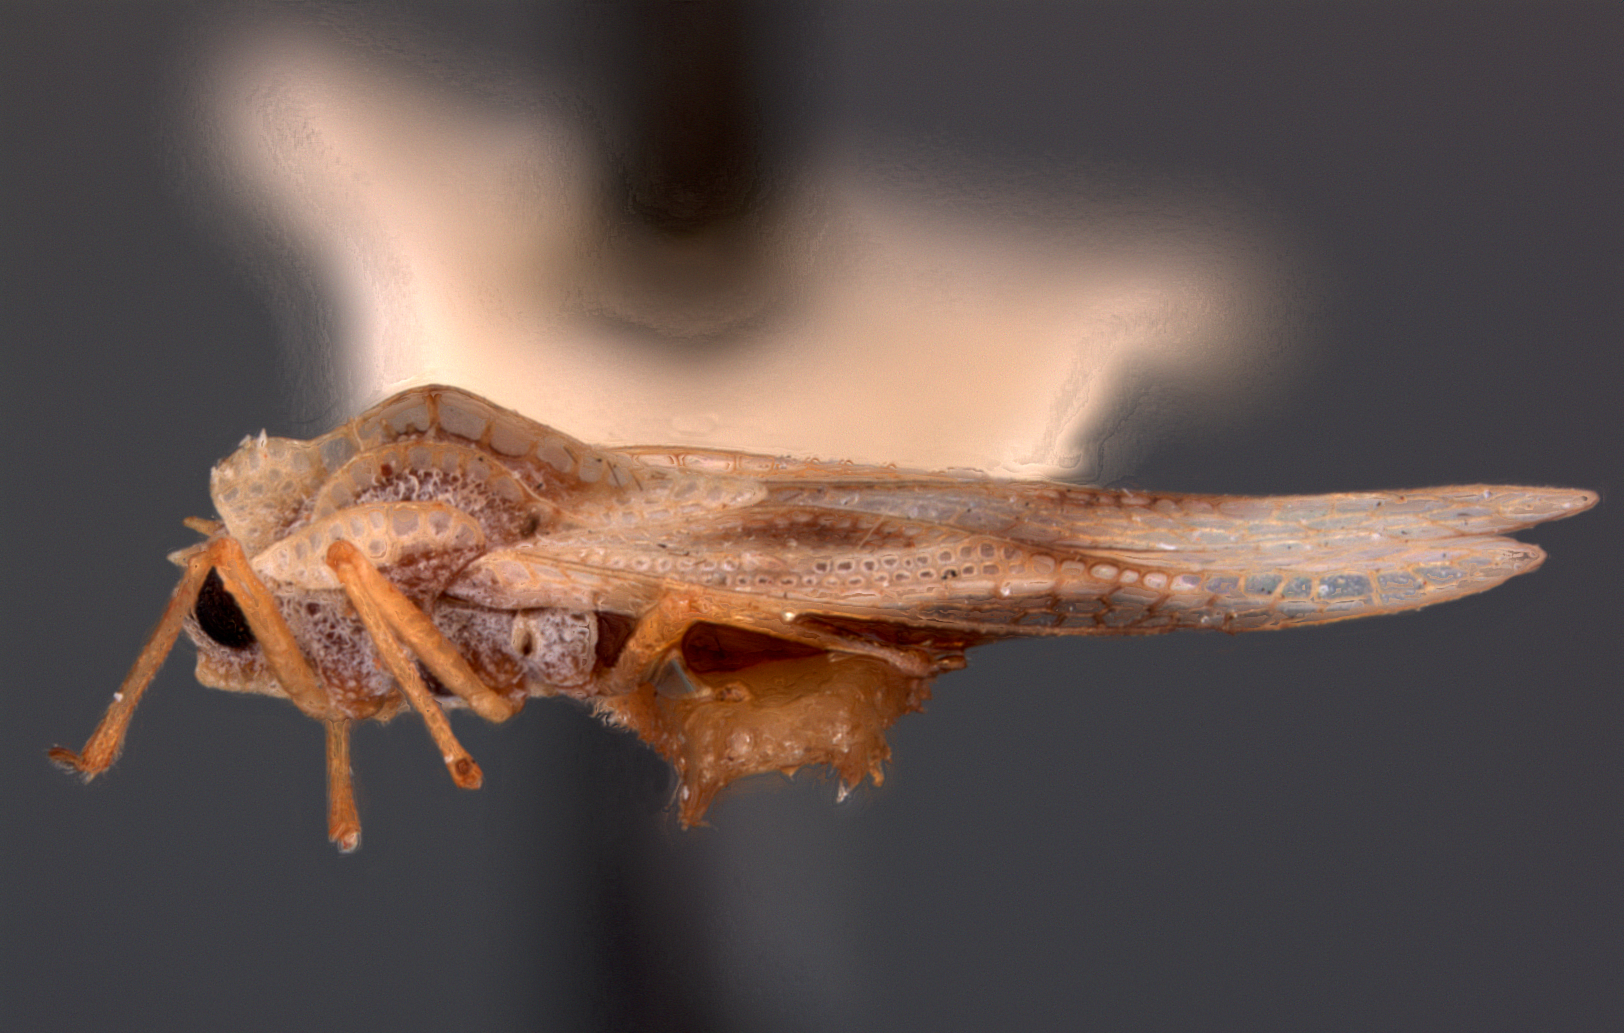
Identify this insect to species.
Mecopharsa hackeri
